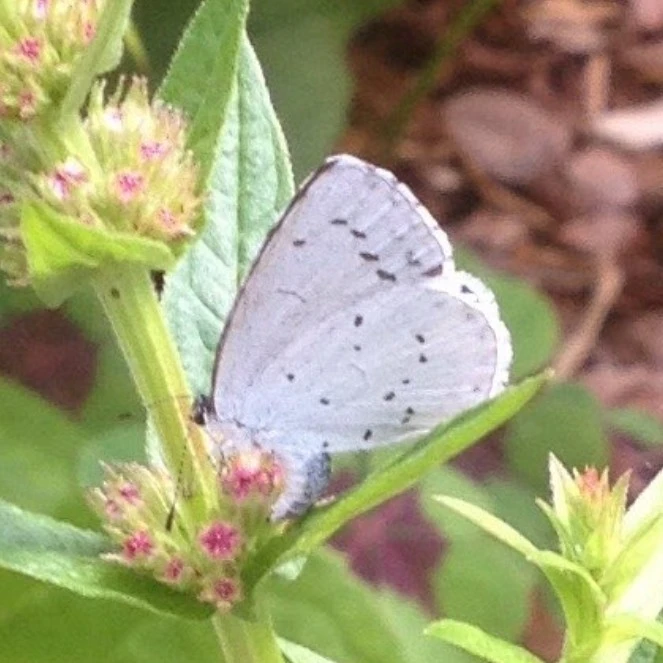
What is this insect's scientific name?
Celastrina argiolus
